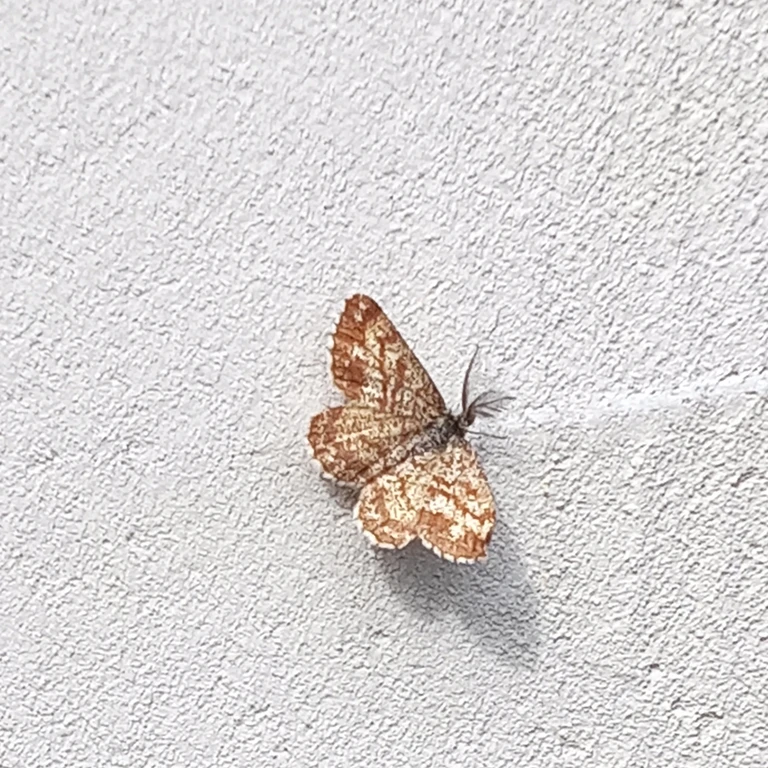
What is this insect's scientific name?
Ematurga atomaria
